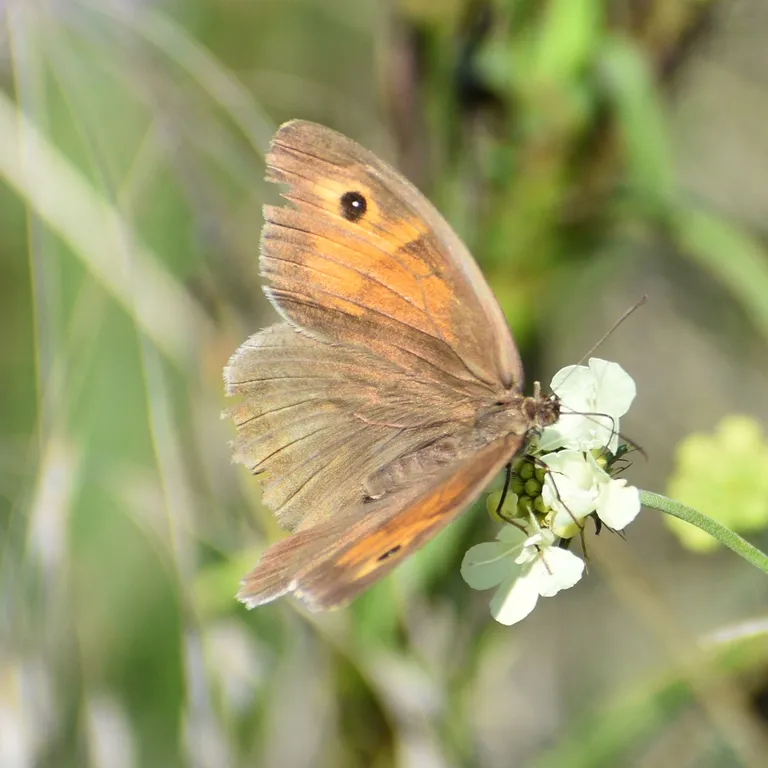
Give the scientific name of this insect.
Maniola jurtina
